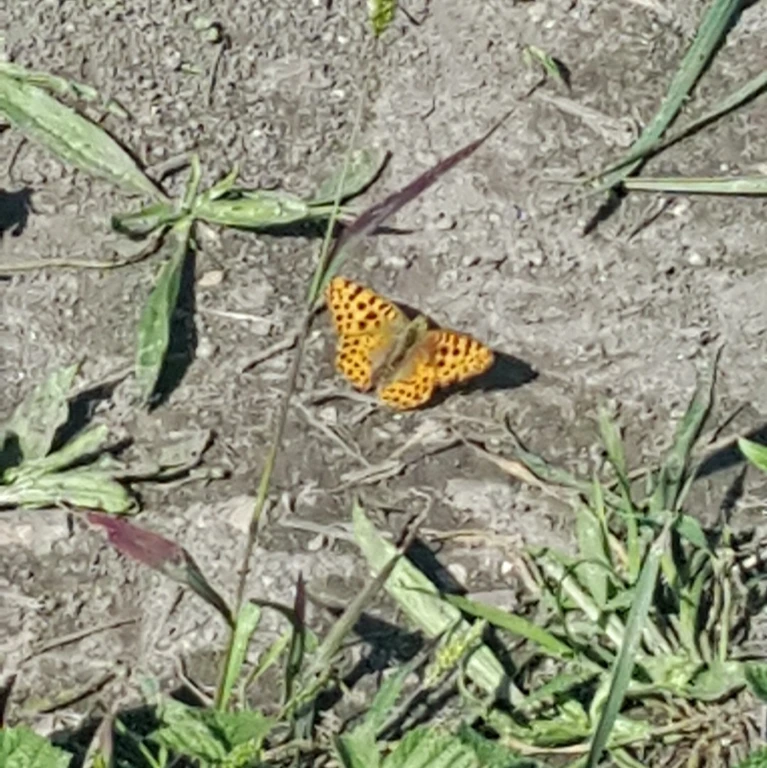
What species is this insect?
Issoria lathonia
